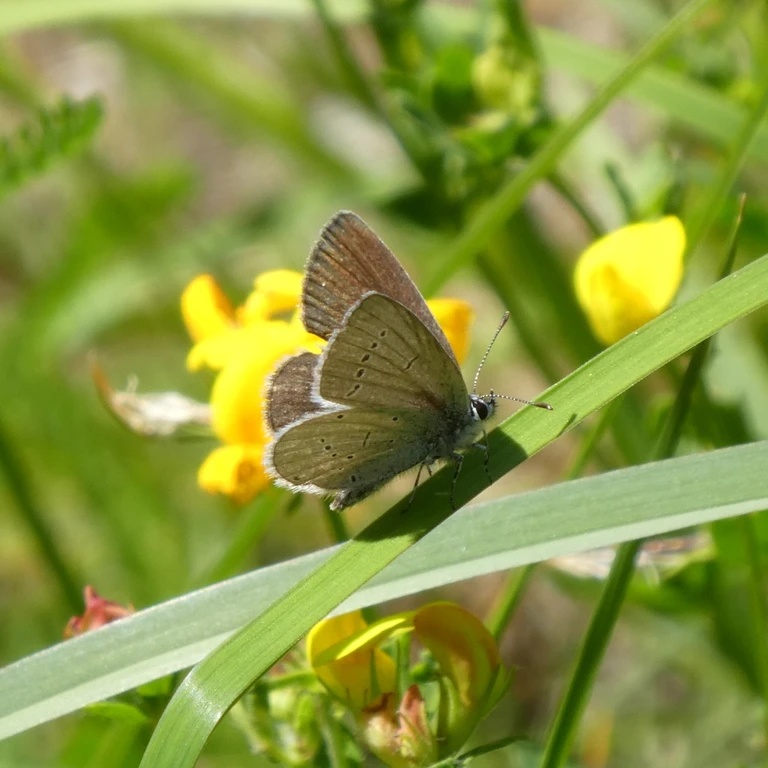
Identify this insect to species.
Cupido minimus
